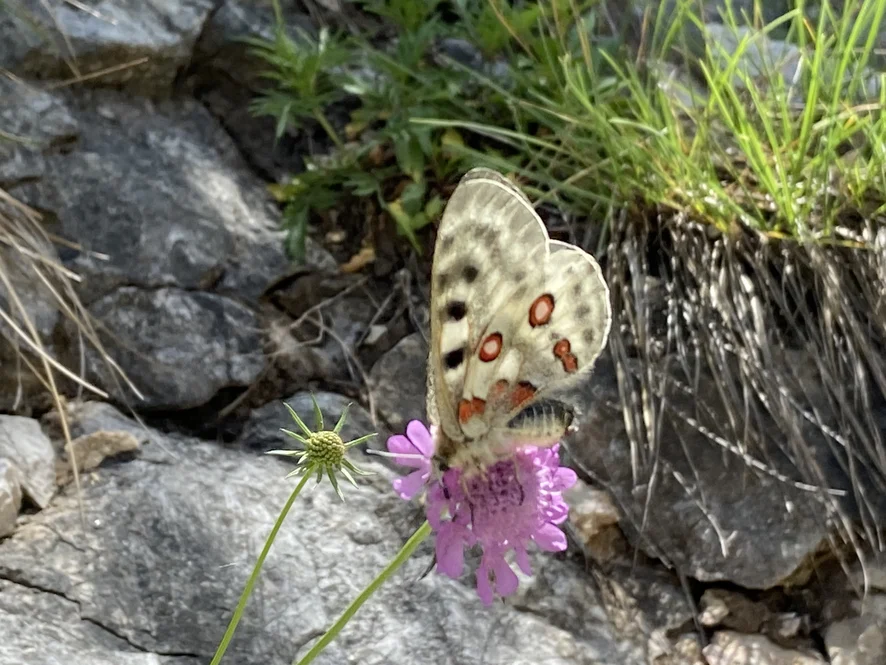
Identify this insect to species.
Parnassius apollo
